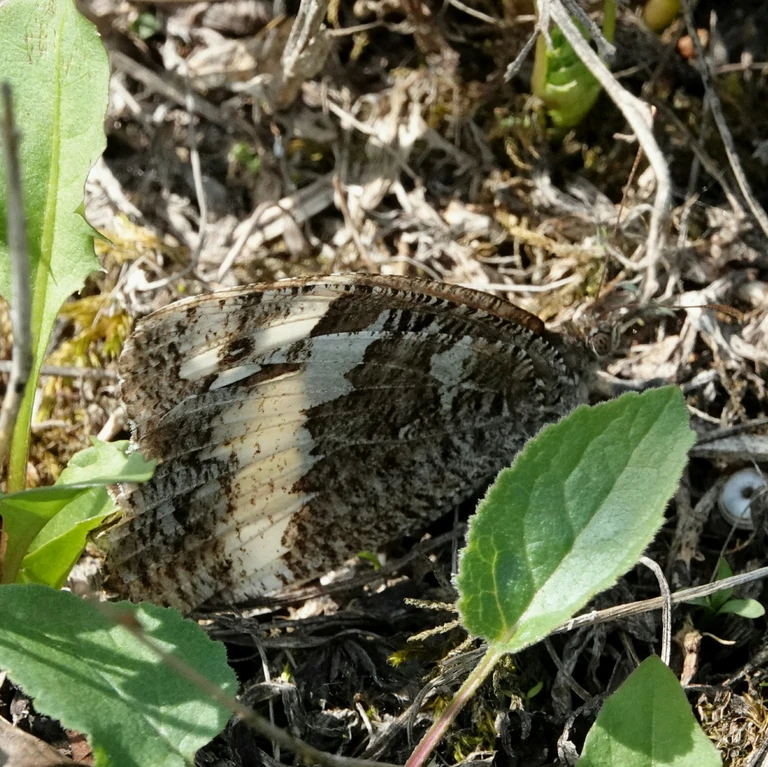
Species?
Brintesia circe
